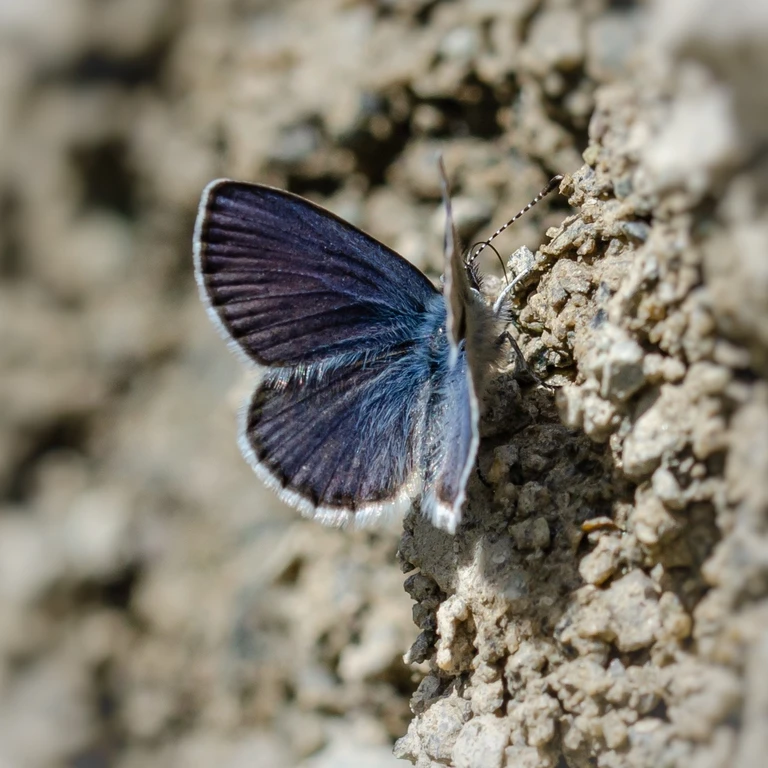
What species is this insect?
Agriades optilete (also Vacciniina optilete)
